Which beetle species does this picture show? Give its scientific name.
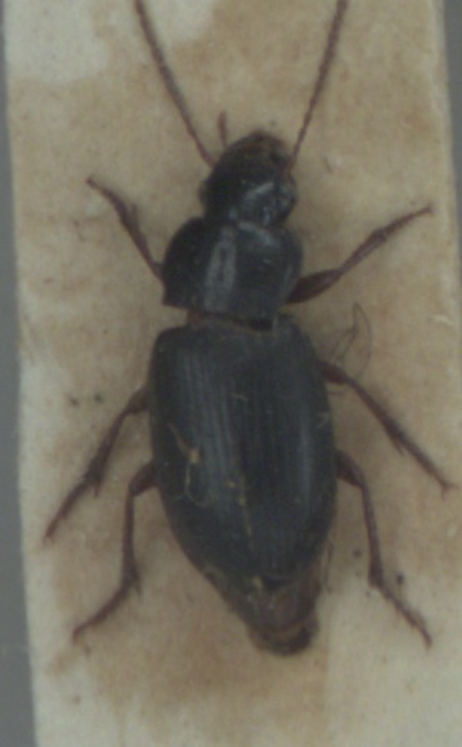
Ophonus rufibarbis
